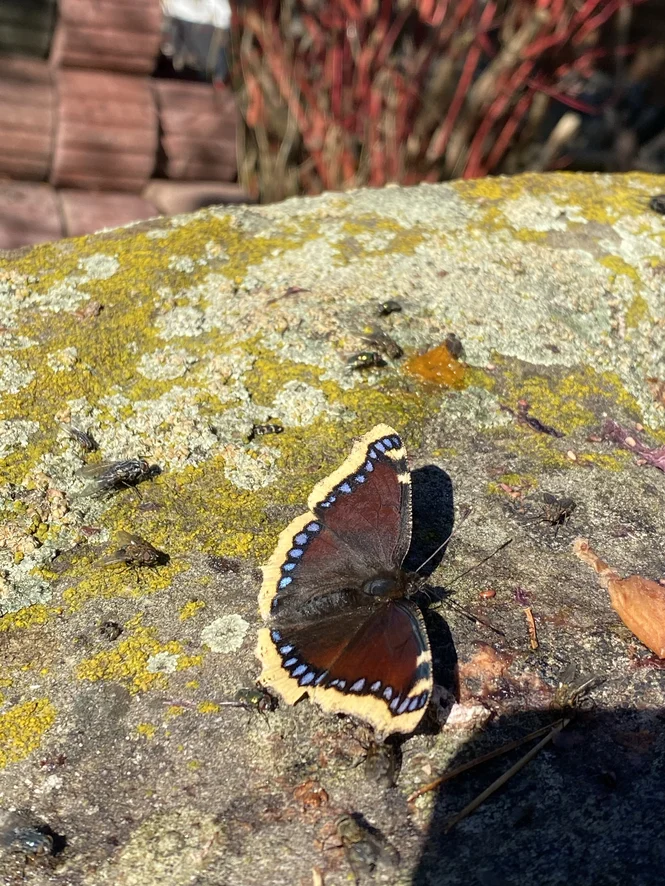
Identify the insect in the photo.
Nymphalis antiopa
